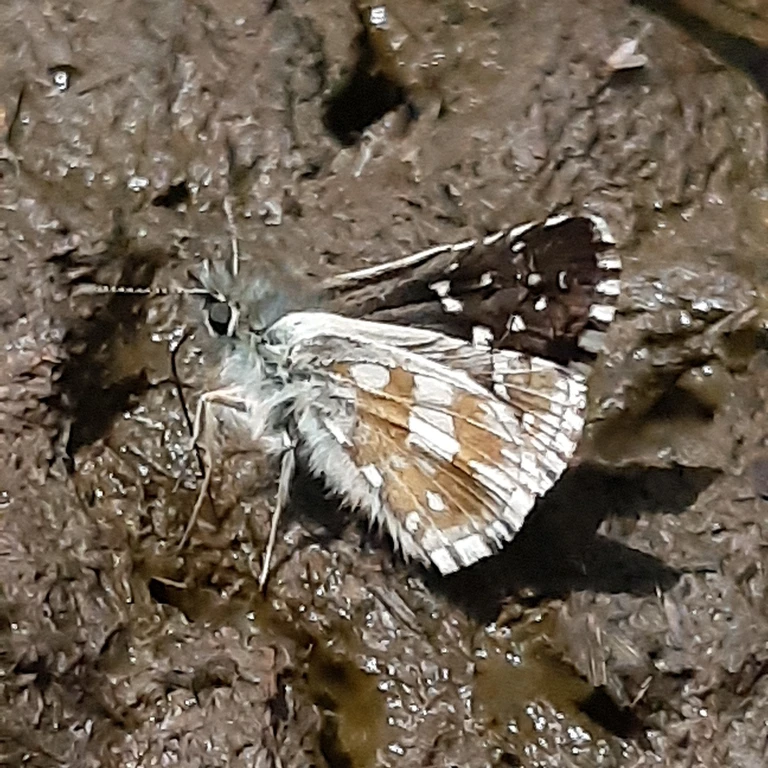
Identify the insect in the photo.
Pyrgus serratulae
